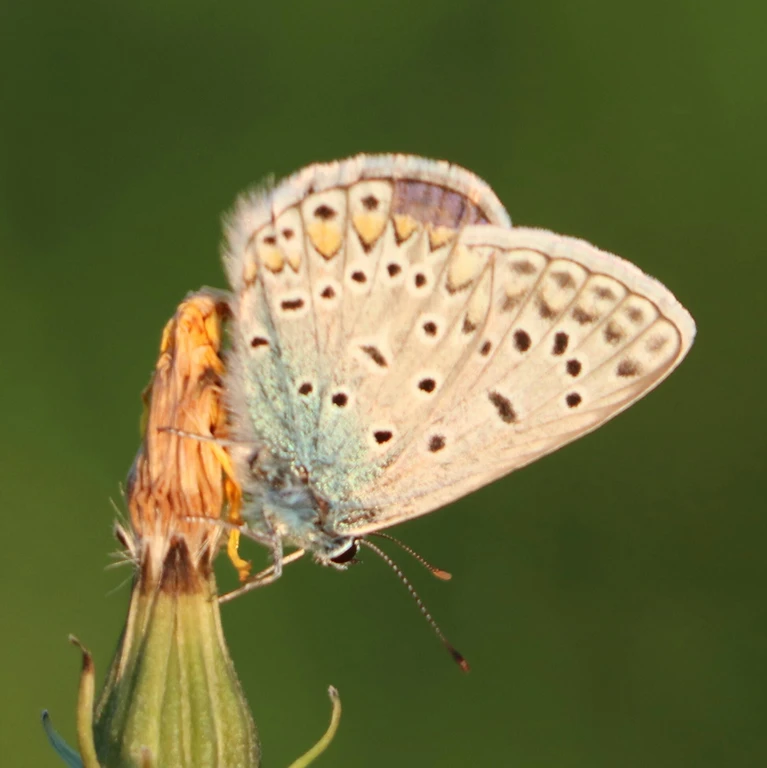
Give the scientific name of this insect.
Polyommatus icarus
